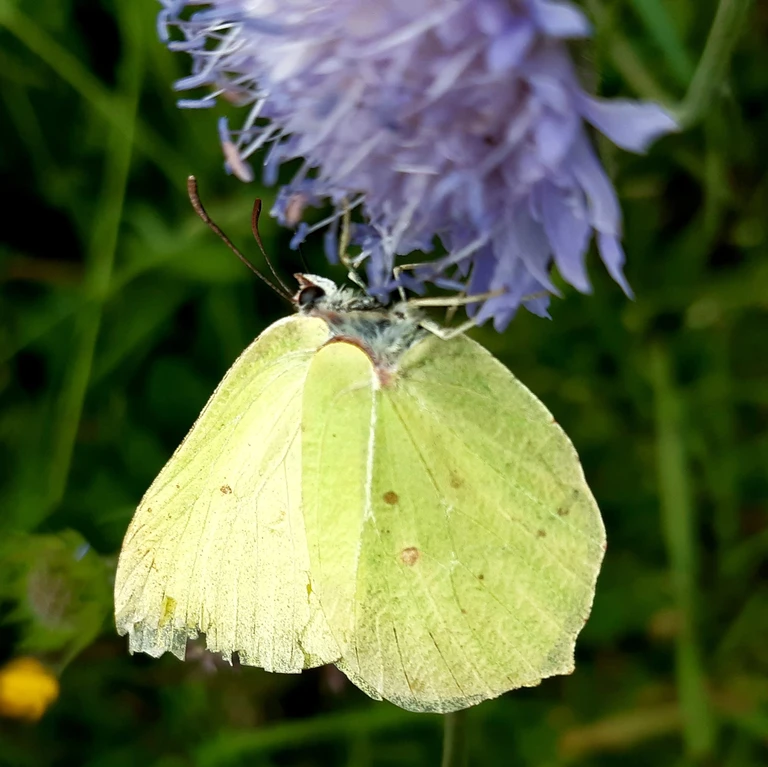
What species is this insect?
Gonepteryx rhamni
